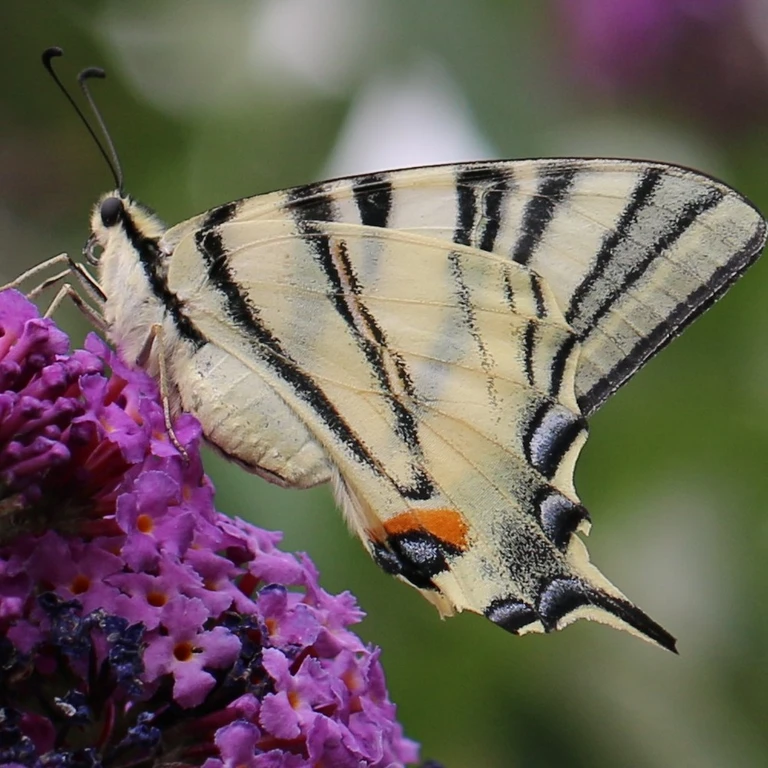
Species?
Iphiclides podalirius
